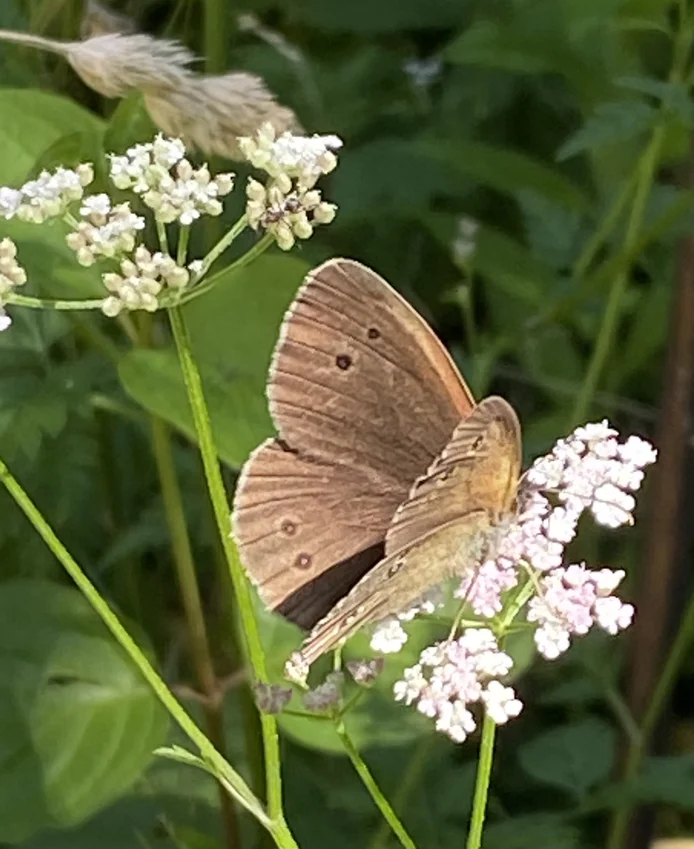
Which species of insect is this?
Aphantopus hyperantus
